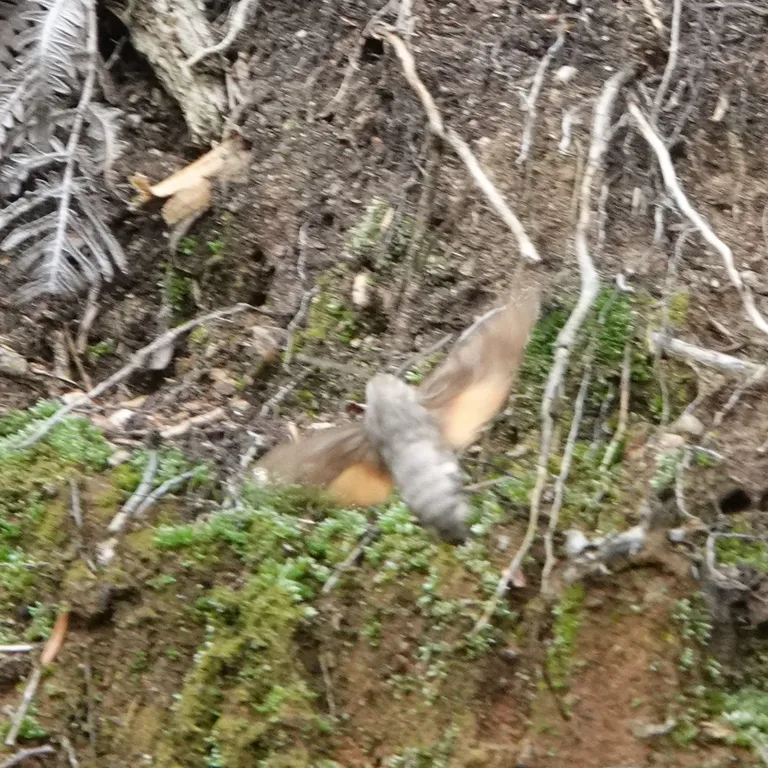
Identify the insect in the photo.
Macroglossum stellatarum
